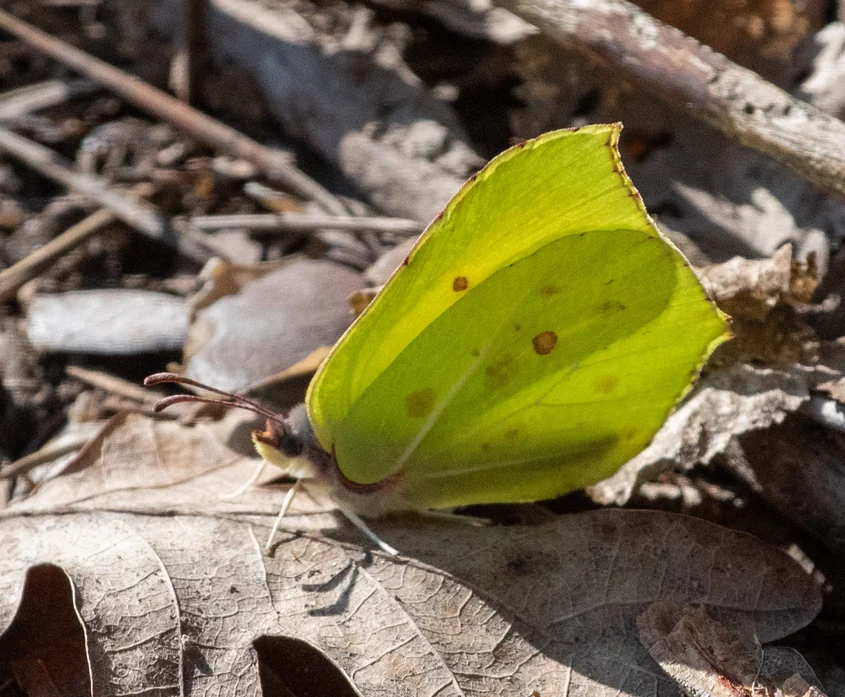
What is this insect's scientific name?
Gonepteryx rhamni
